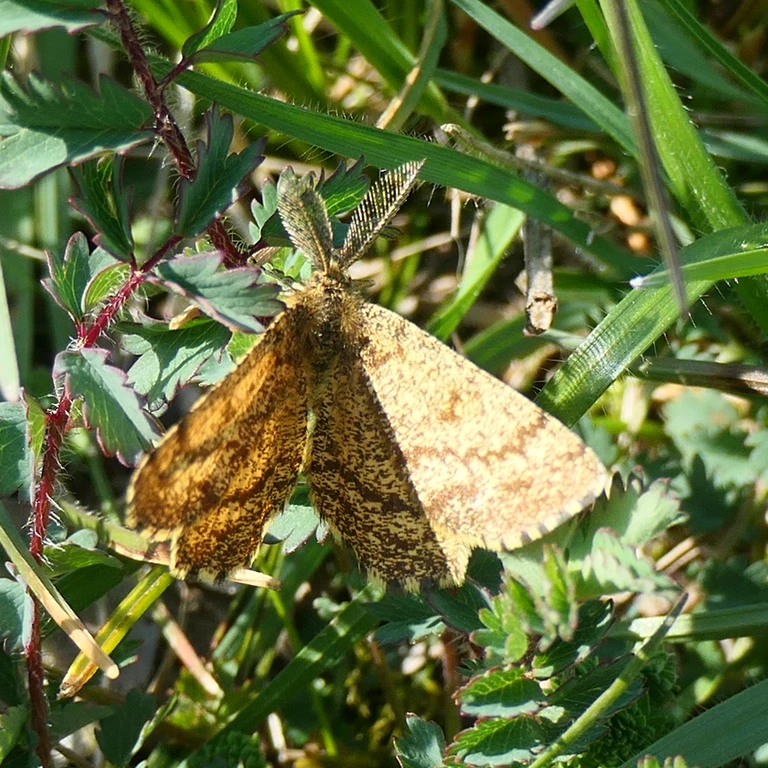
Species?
Ematurga atomaria
